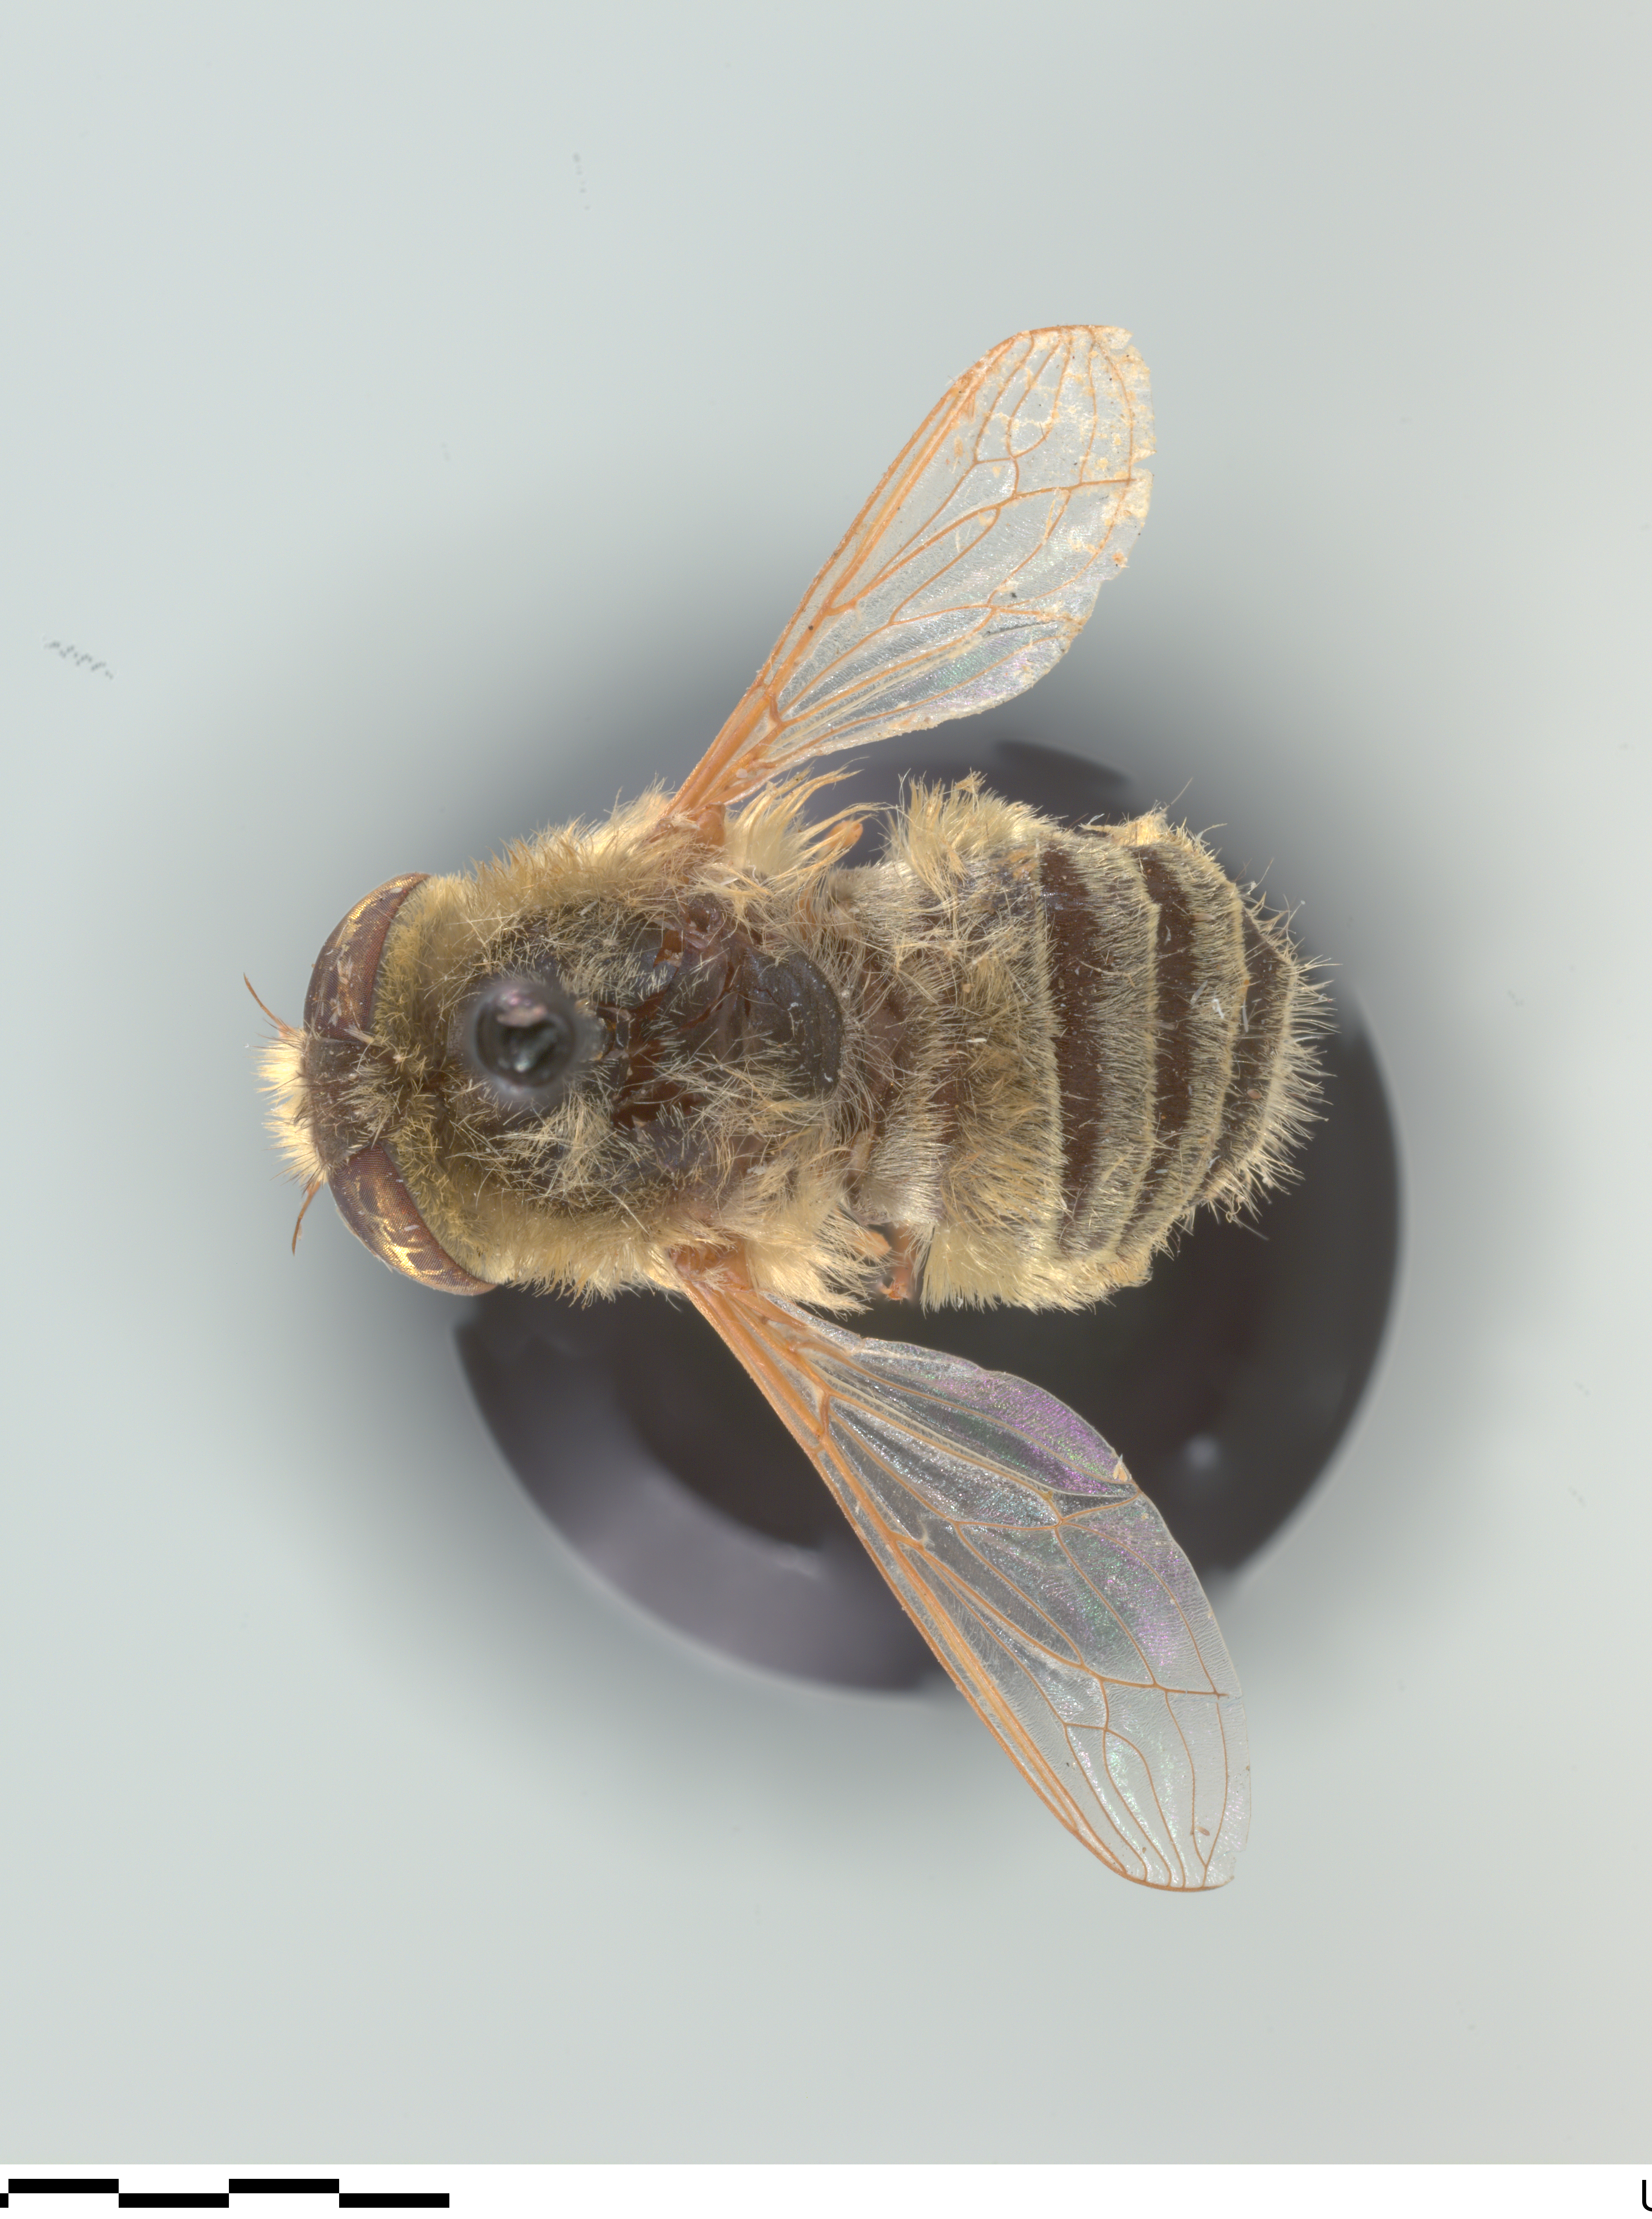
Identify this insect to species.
Neorhynchocephalus sackenii
